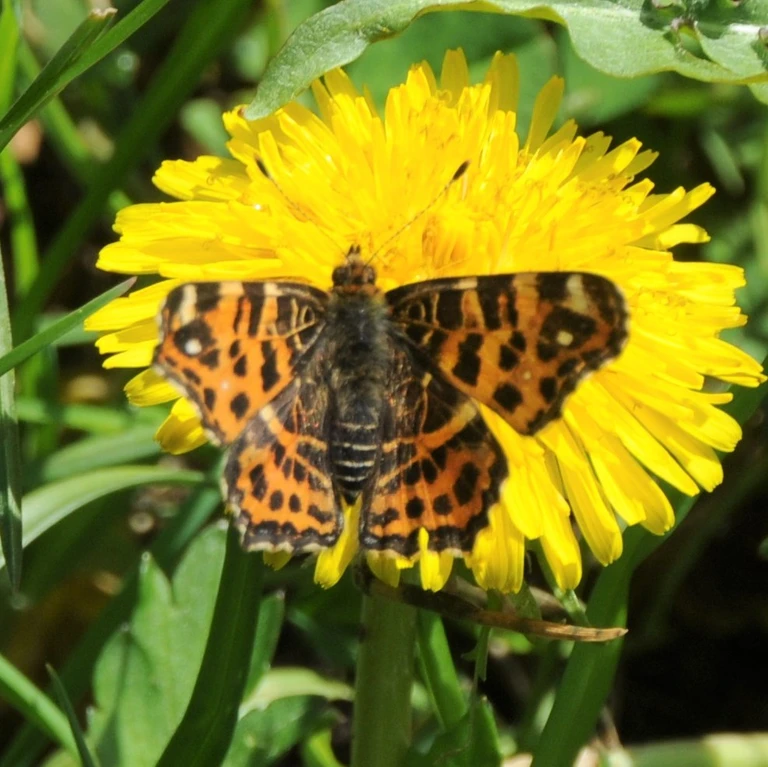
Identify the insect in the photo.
Araschnia levana
